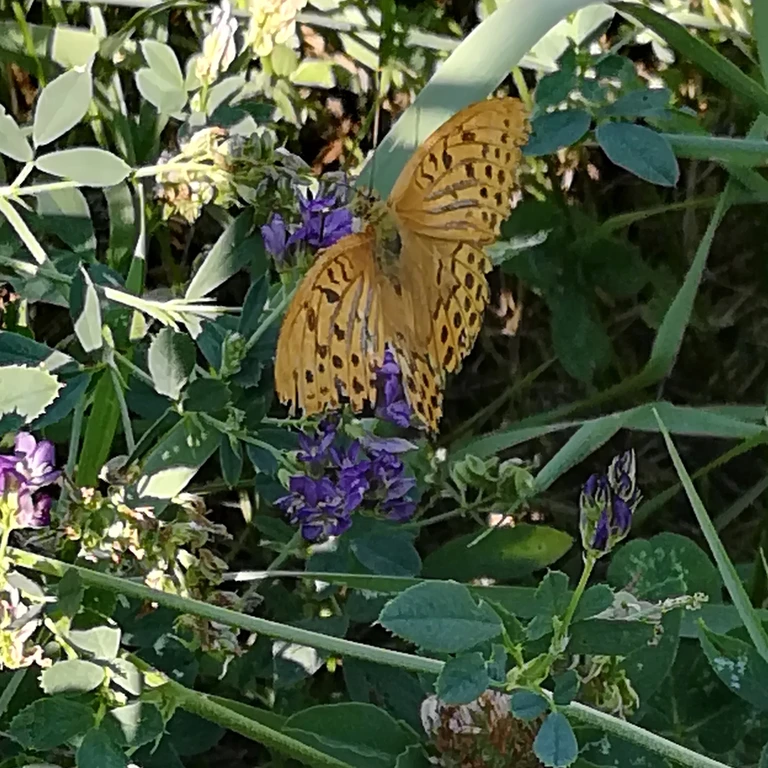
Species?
Argynnis paphia
